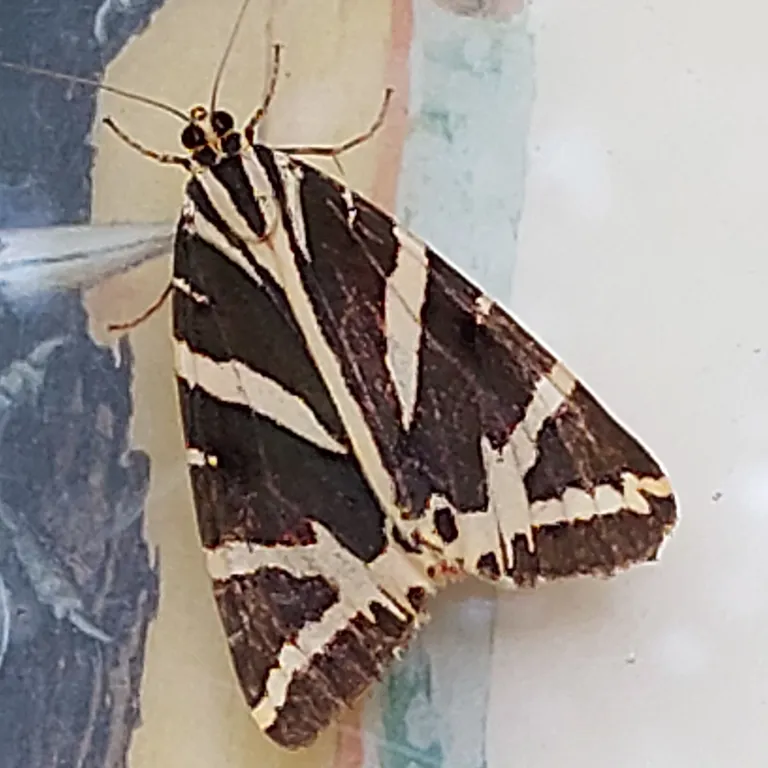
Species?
Euplagia quadripunctaria
